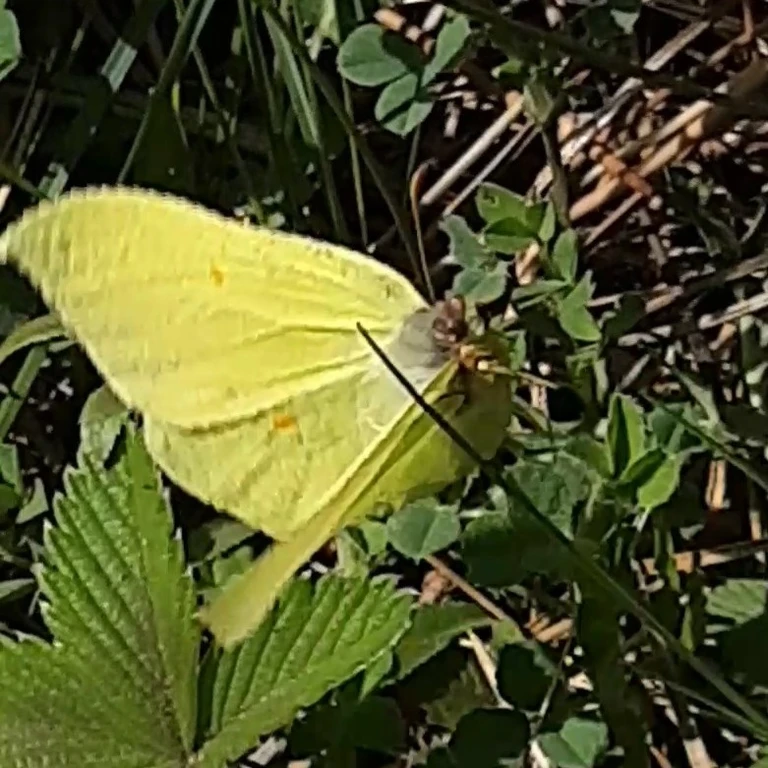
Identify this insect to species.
Gonepteryx rhamni
